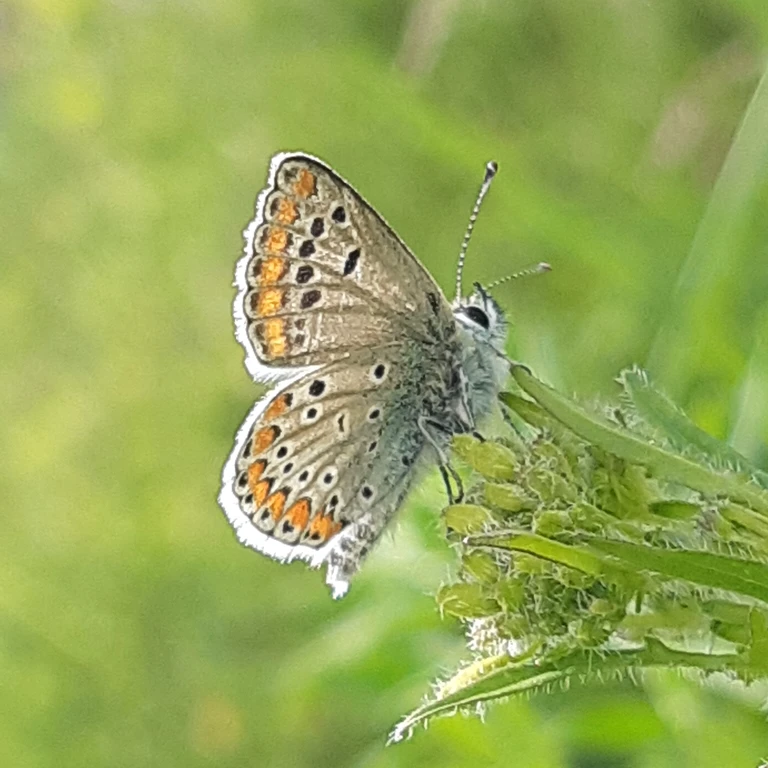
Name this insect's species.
Aricia agestis/artaxerxes
